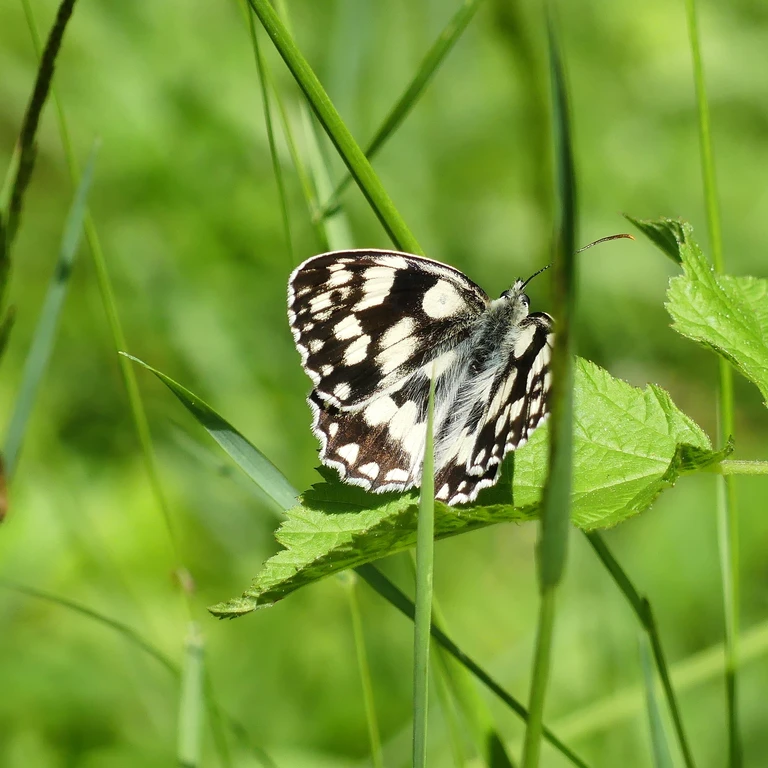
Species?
Melanargia galathea
